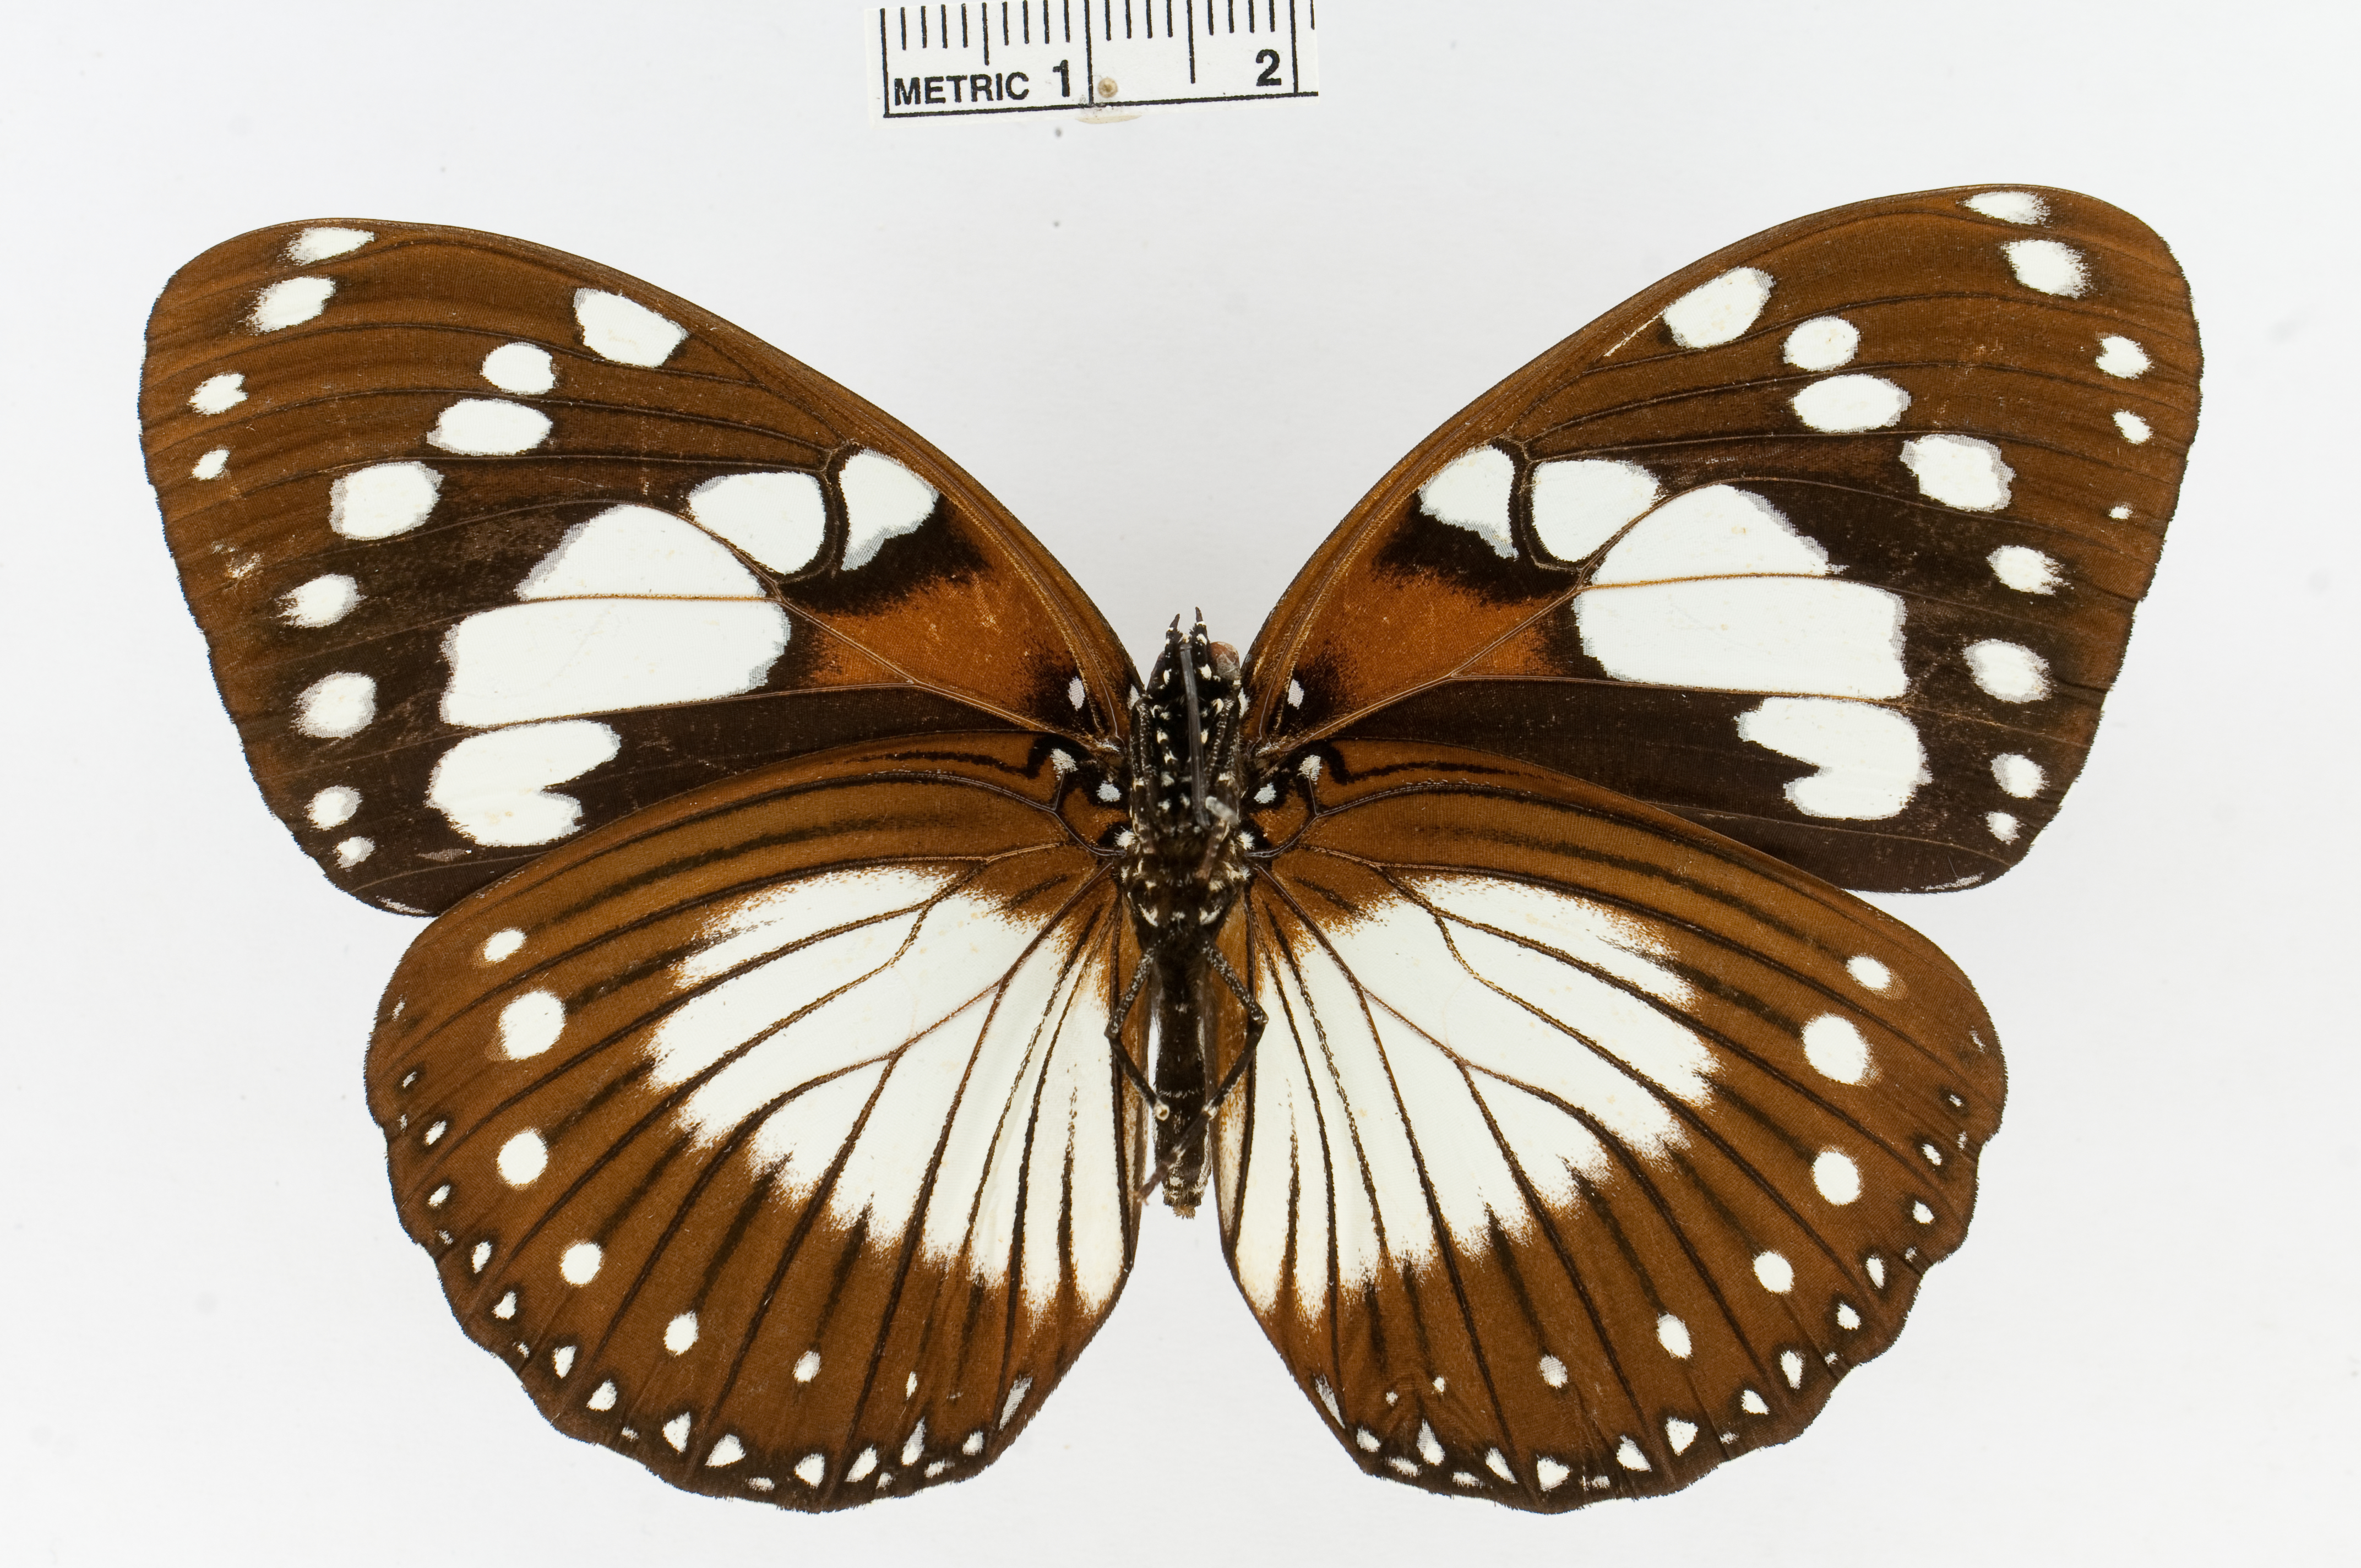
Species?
Euxanthe tiberius
